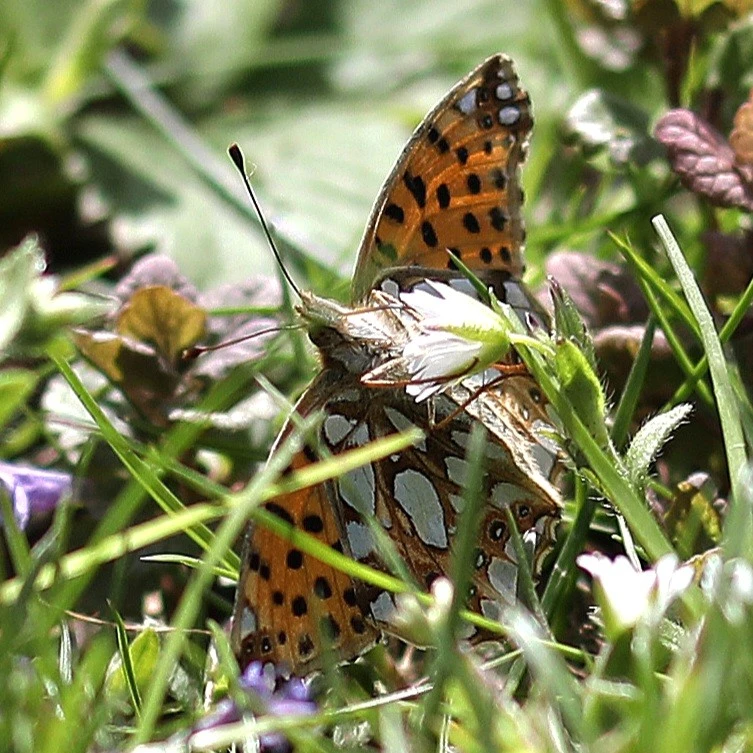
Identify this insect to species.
Issoria lathonia
